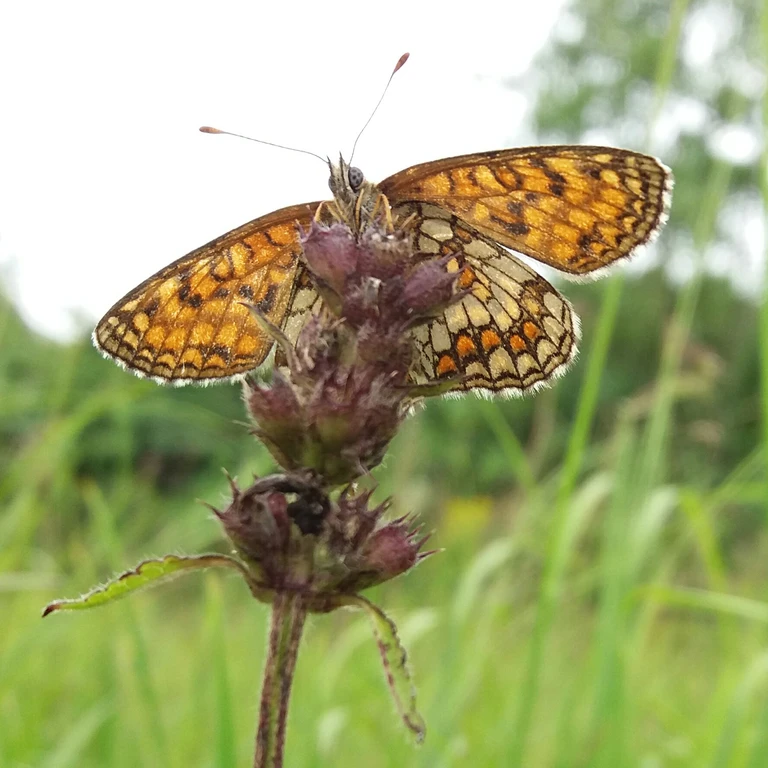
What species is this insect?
Melitaea athalia
